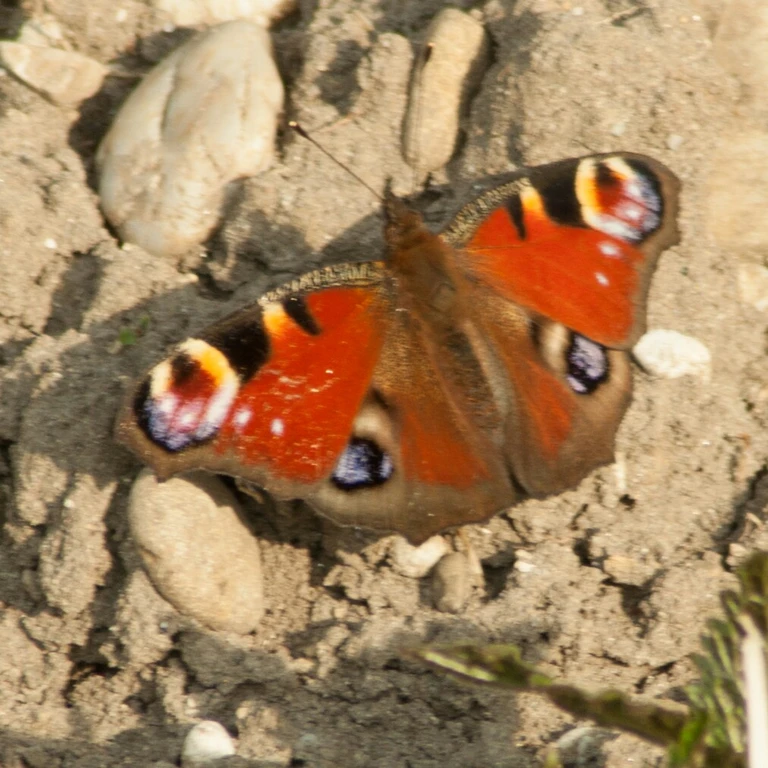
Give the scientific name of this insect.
Aglais io
